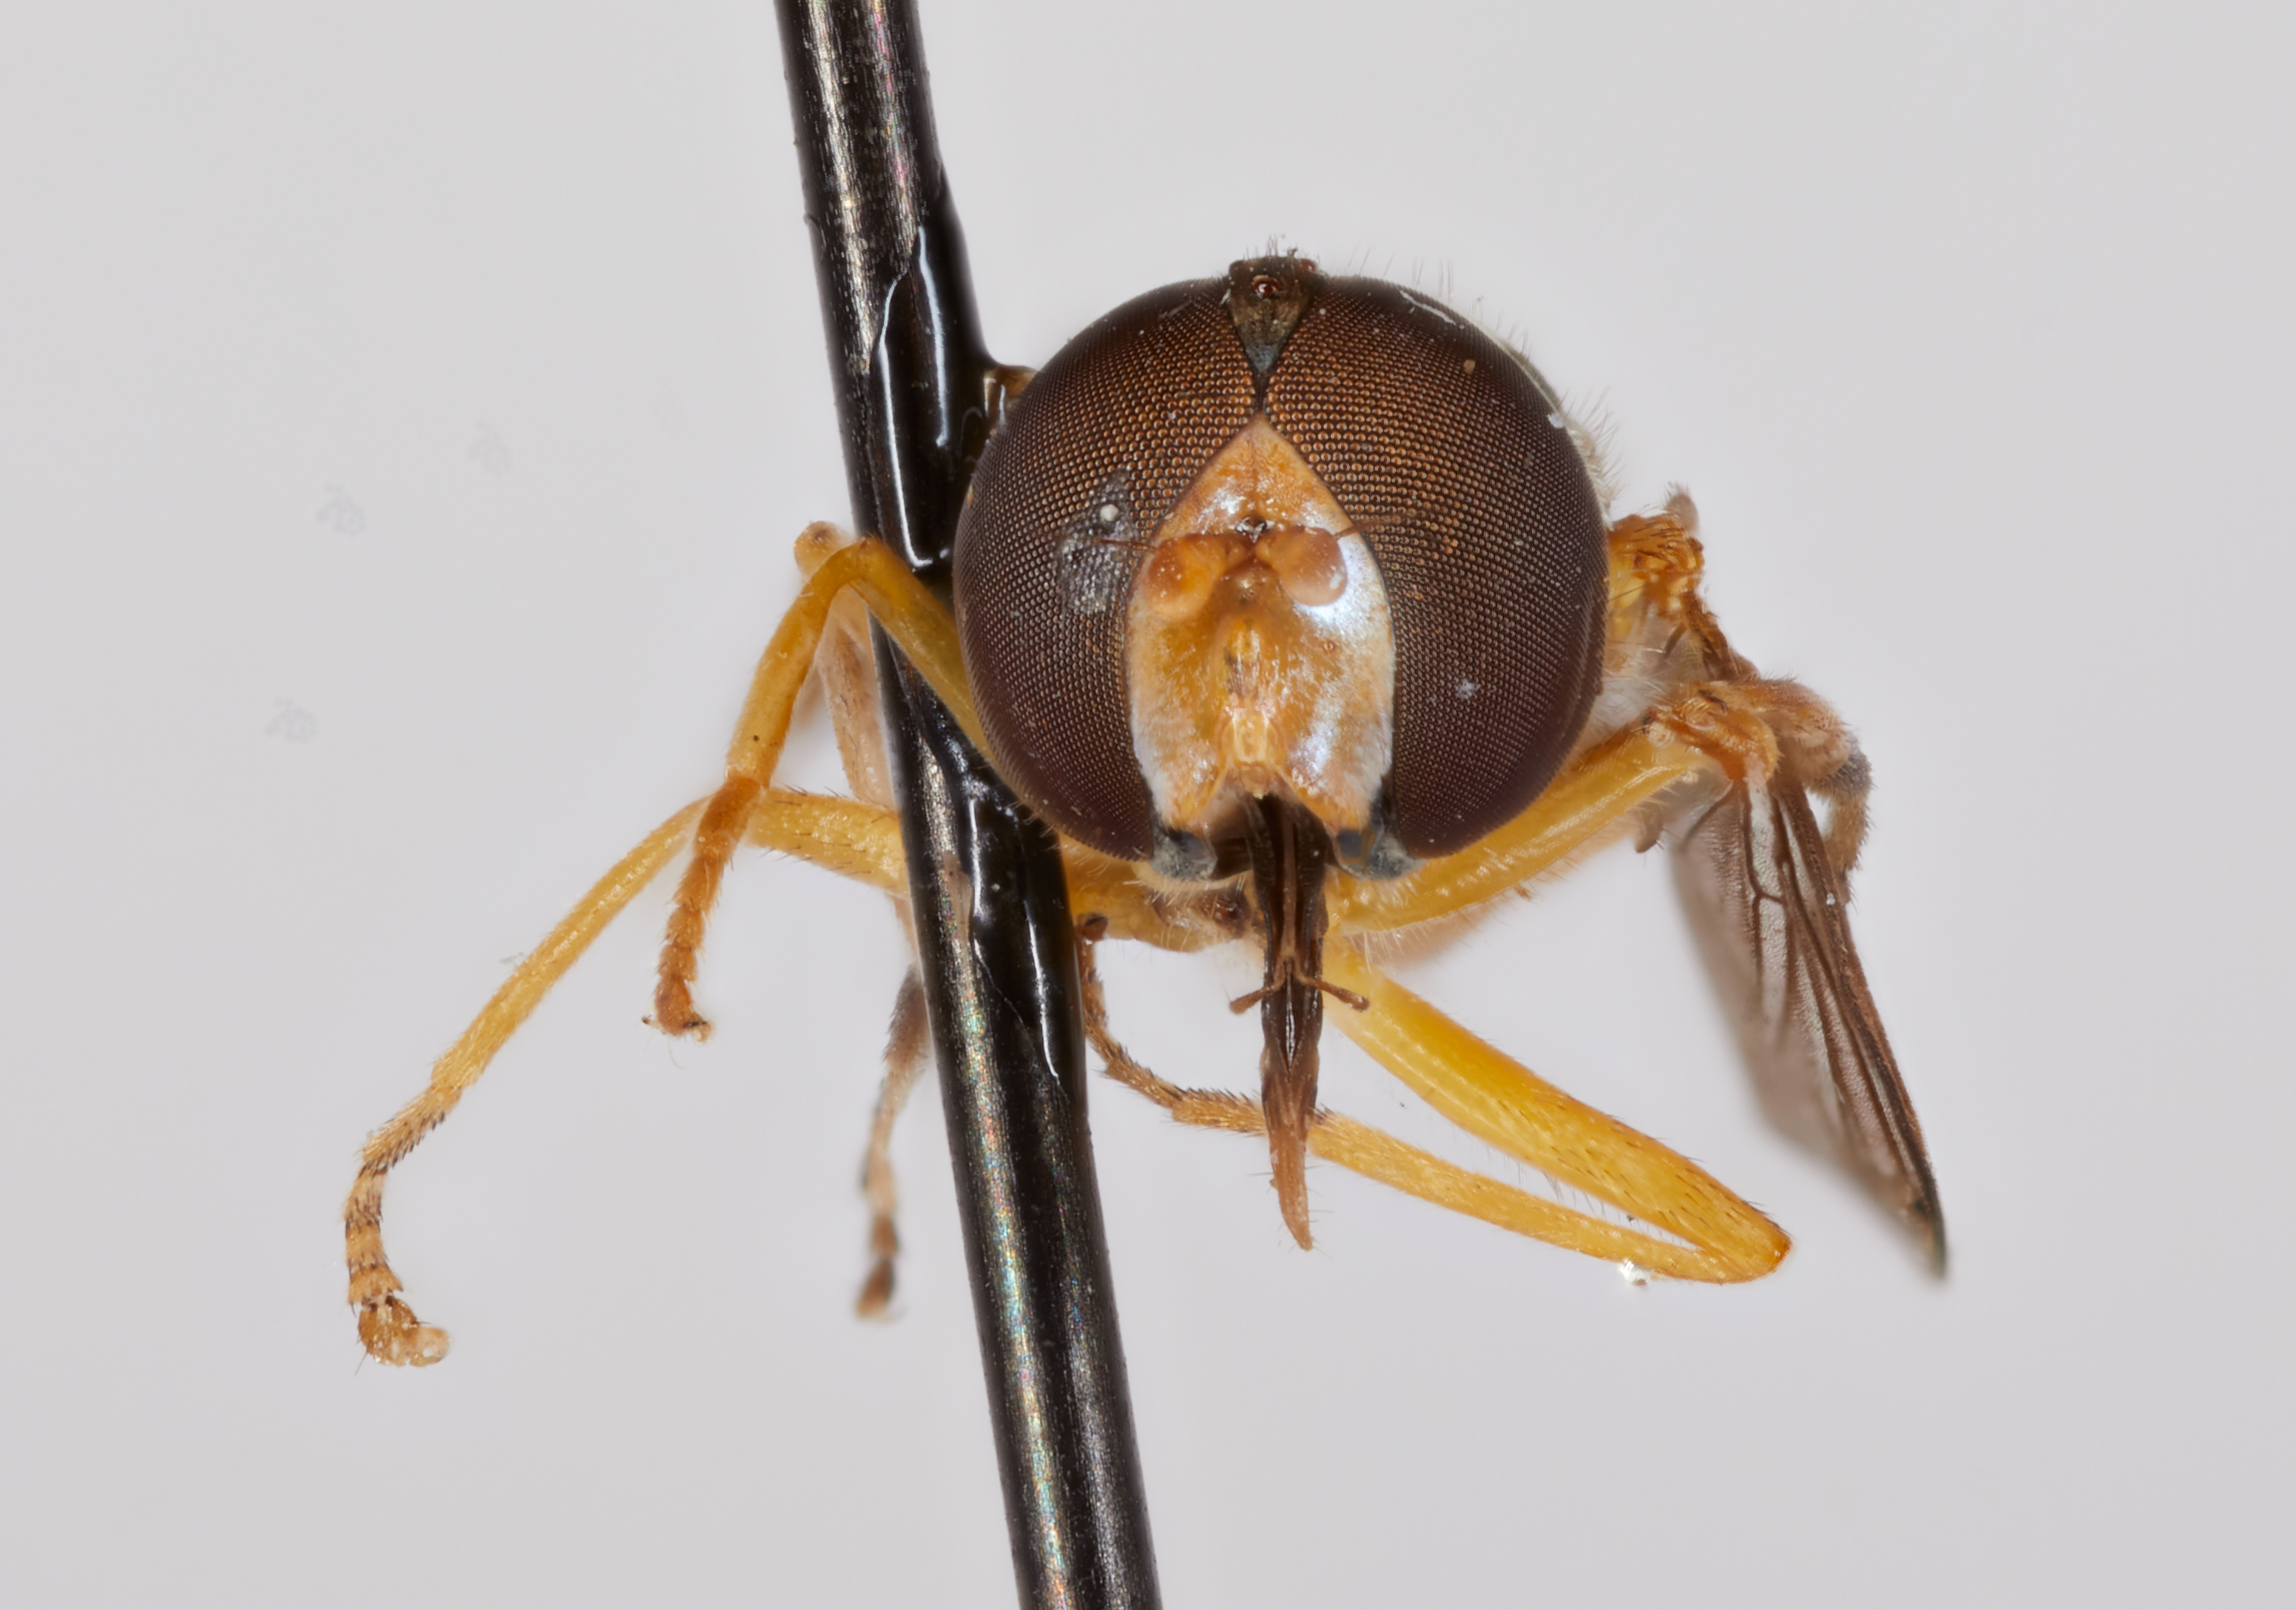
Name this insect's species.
Toxomerus rohri
